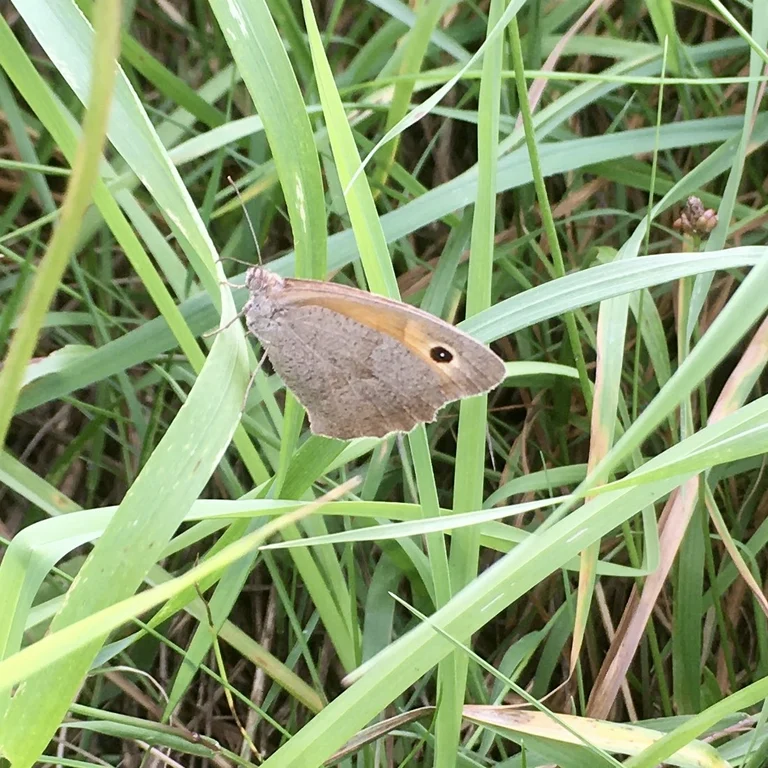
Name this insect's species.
Maniola jurtina
